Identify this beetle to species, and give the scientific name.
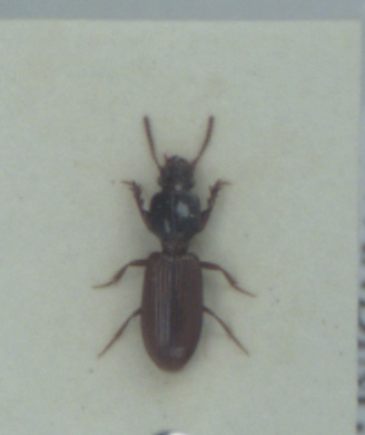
Clivina collaris
